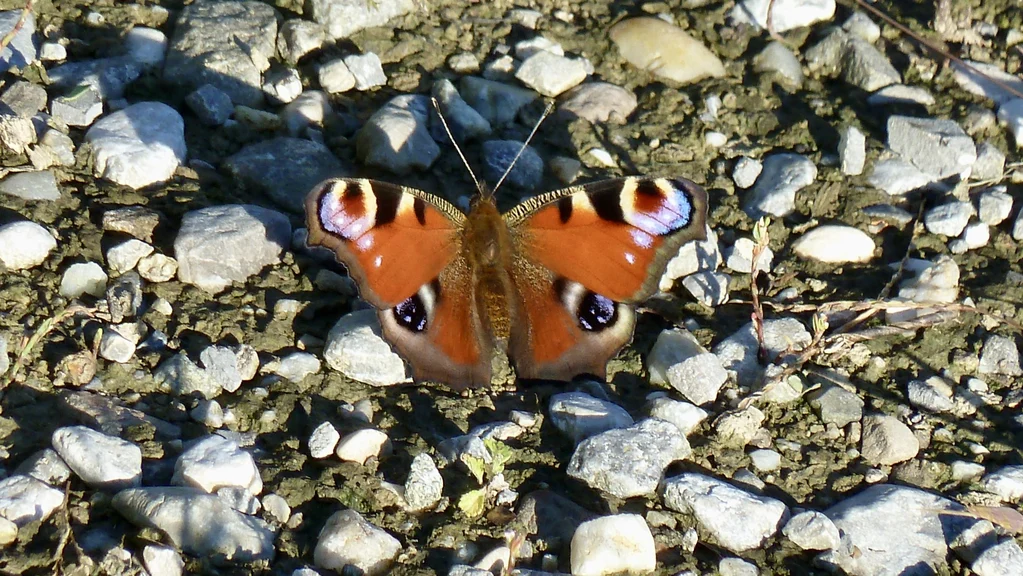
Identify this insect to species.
Aglais io
